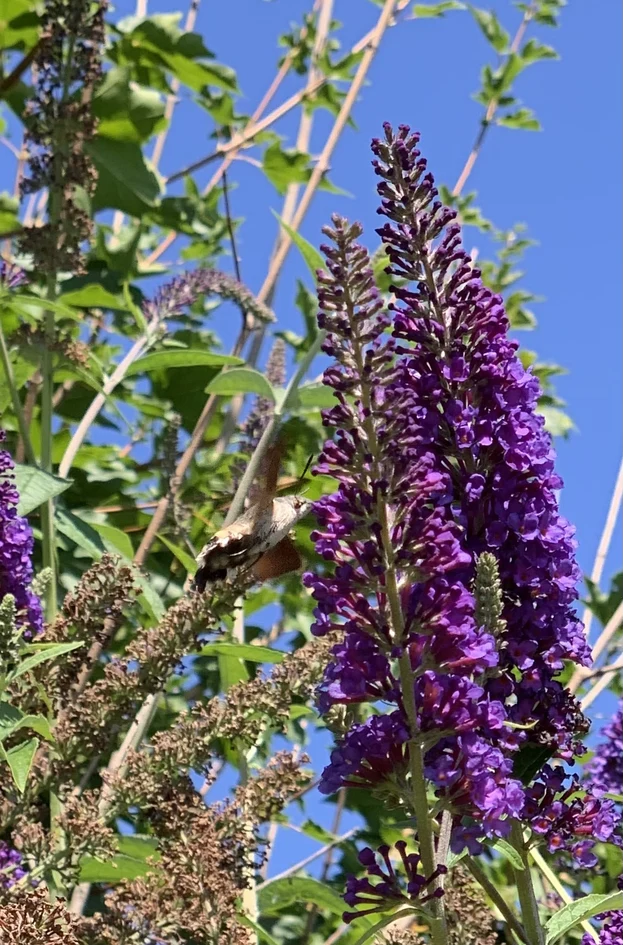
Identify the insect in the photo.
Macroglossum stellatarum
